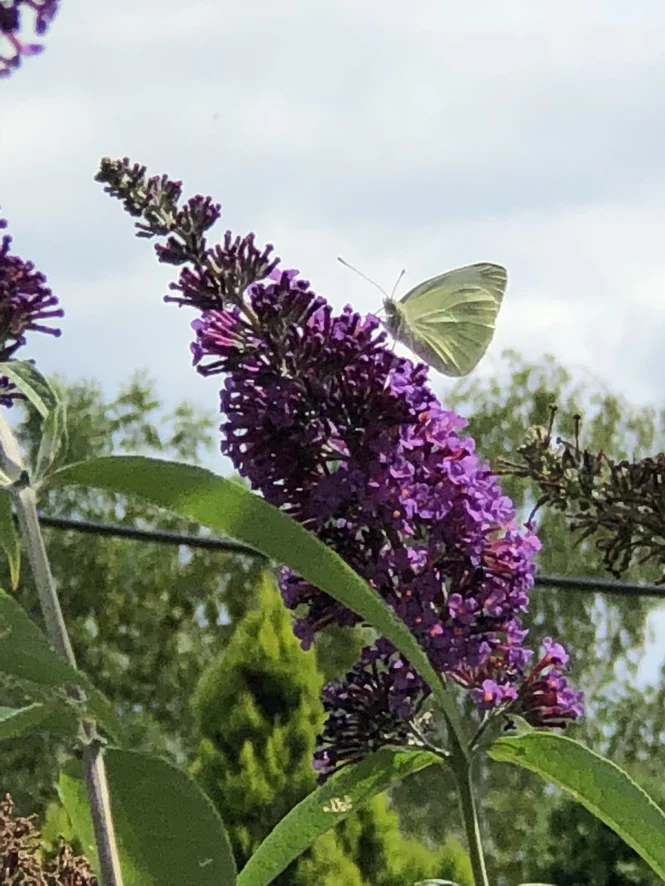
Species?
Pieris napi
